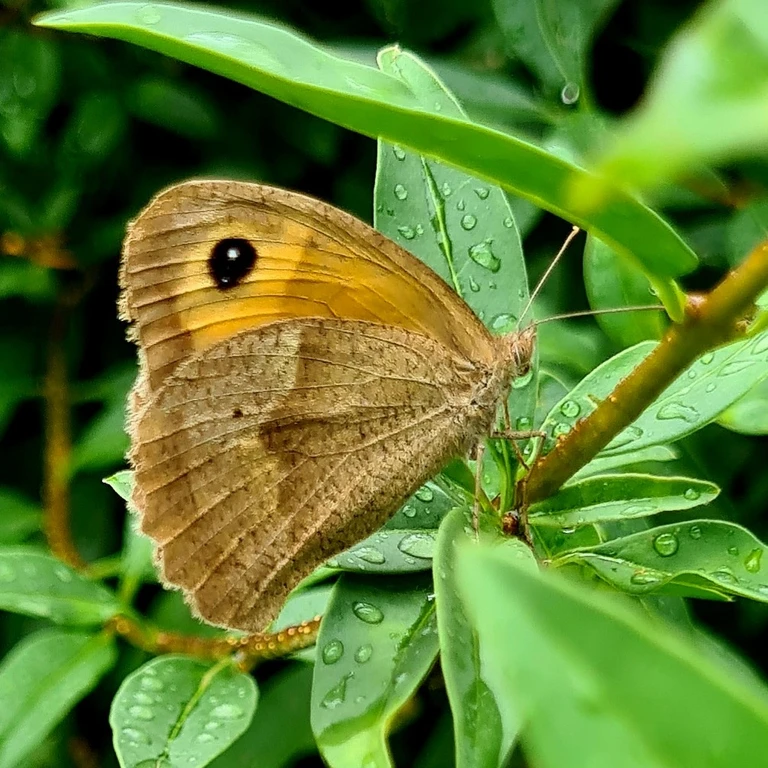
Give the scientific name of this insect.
Maniola jurtina
